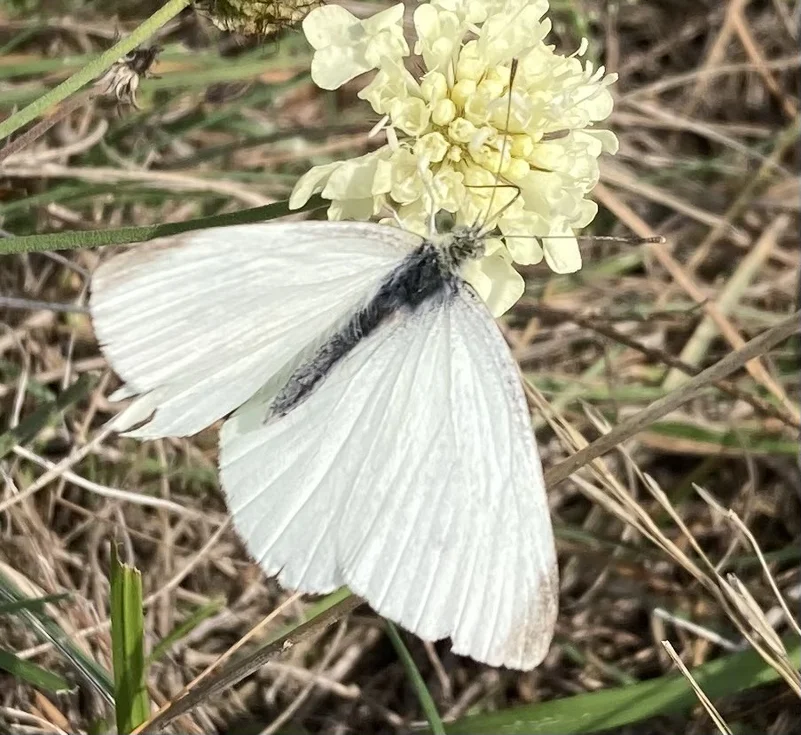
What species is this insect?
Pieris rapae
